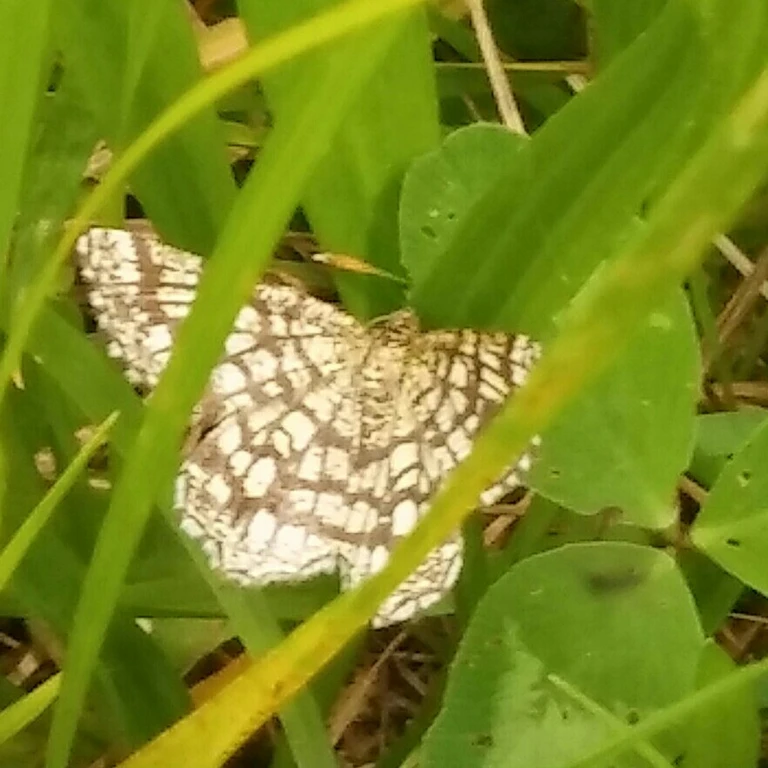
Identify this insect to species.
Chiasmia clathrata
